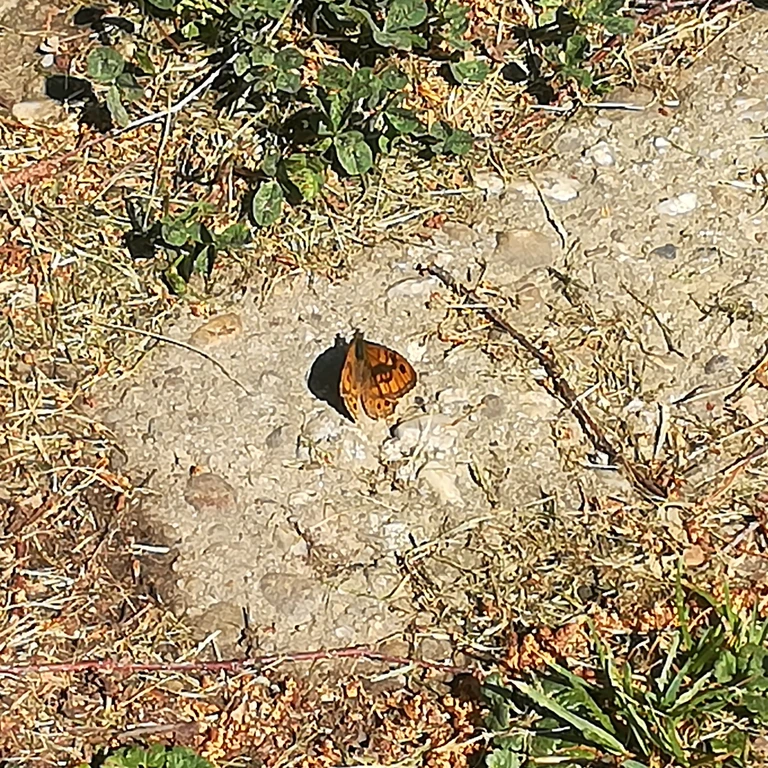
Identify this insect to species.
Lasiommata megera (also Pararge megera)
